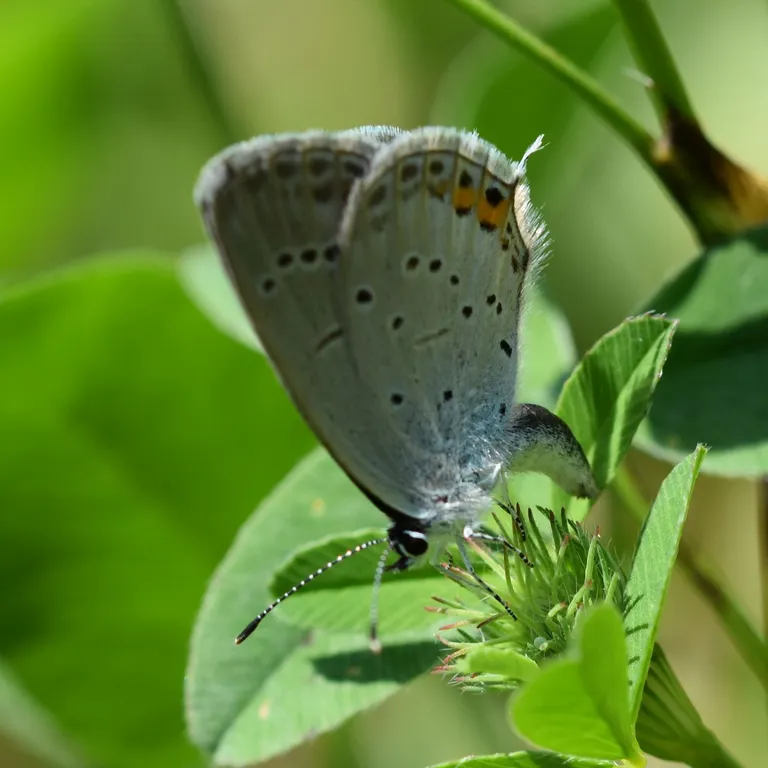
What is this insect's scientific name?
Cupido argiades (also Elkalyce argiades)
